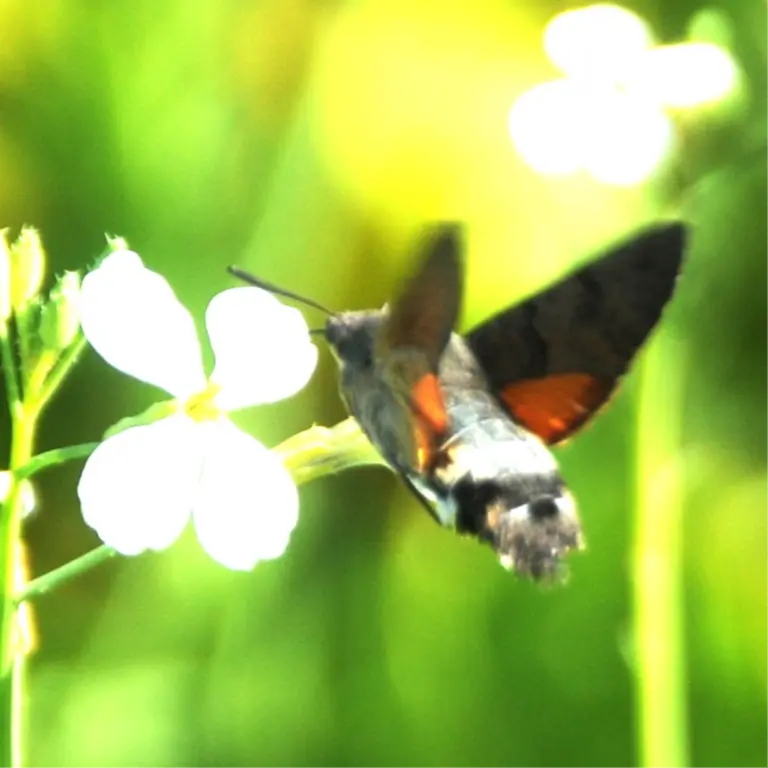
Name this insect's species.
Macroglossum stellatarum
